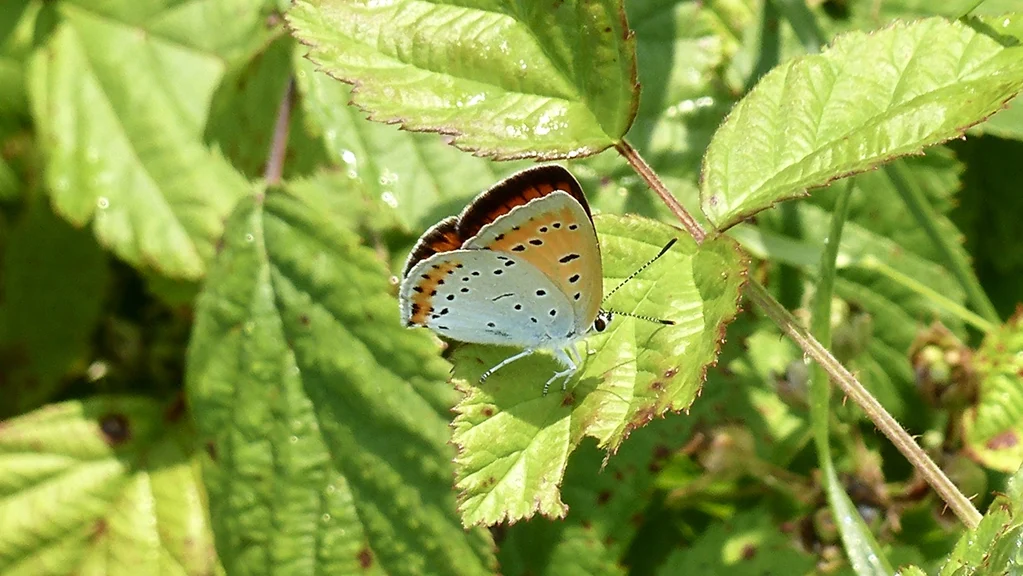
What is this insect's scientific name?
Lycaena dispar
